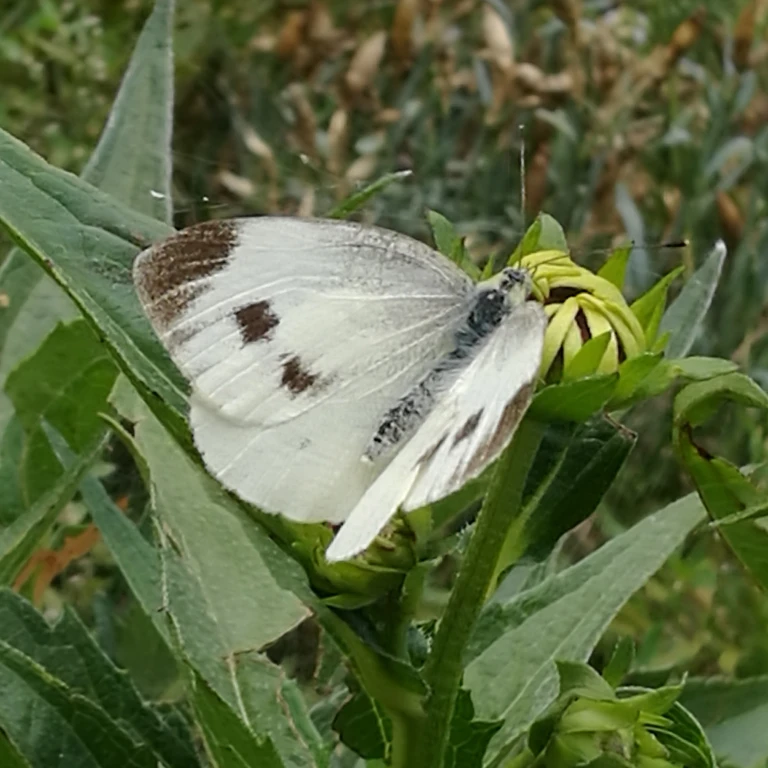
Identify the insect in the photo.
Pieris mannii
